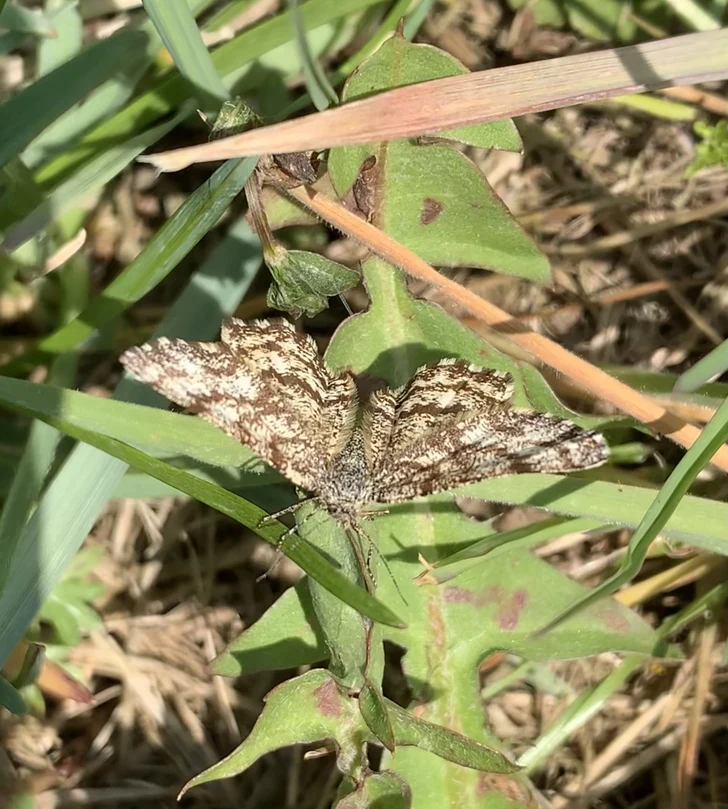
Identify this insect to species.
Ematurga atomaria
